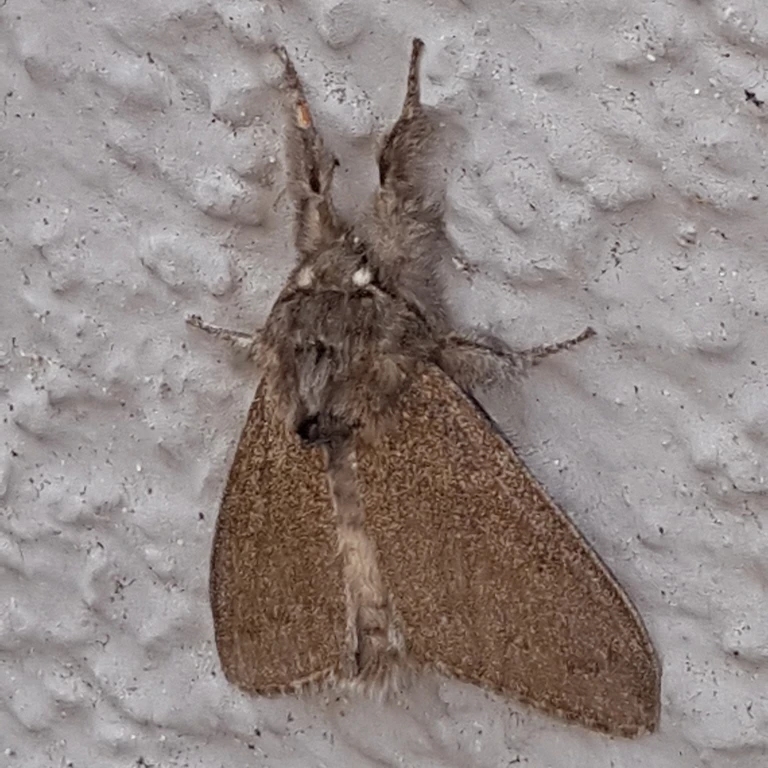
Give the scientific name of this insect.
Calliteara pudibunda
